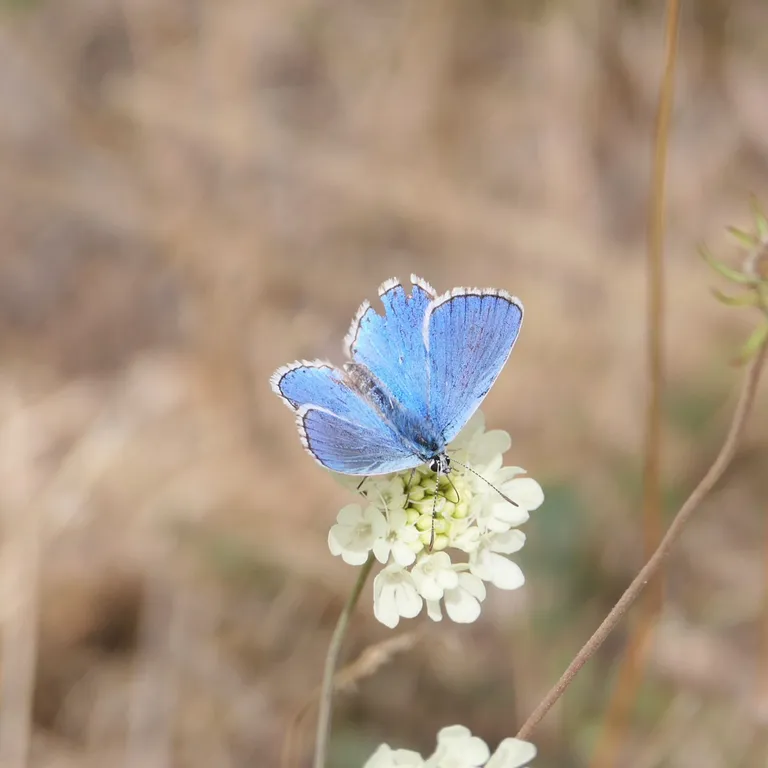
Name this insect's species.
Lysandra bellargus
